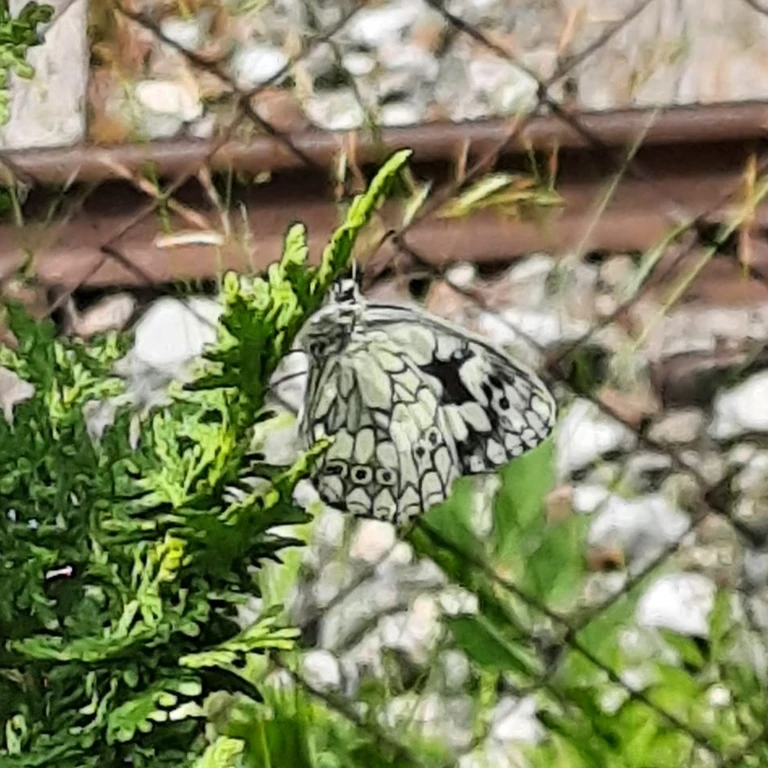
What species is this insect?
Melanargia galathea
